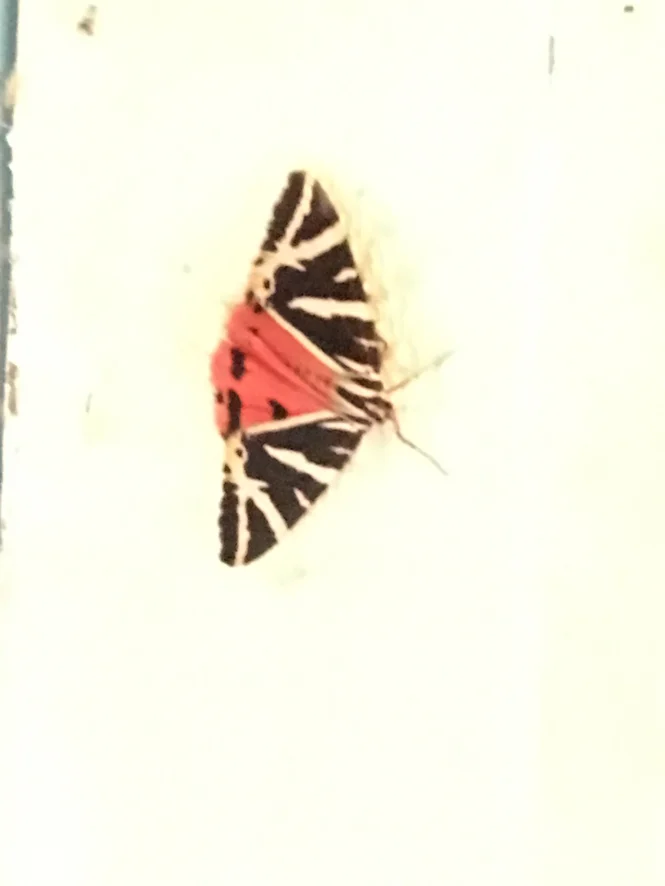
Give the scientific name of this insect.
Euplagia quadripunctaria
